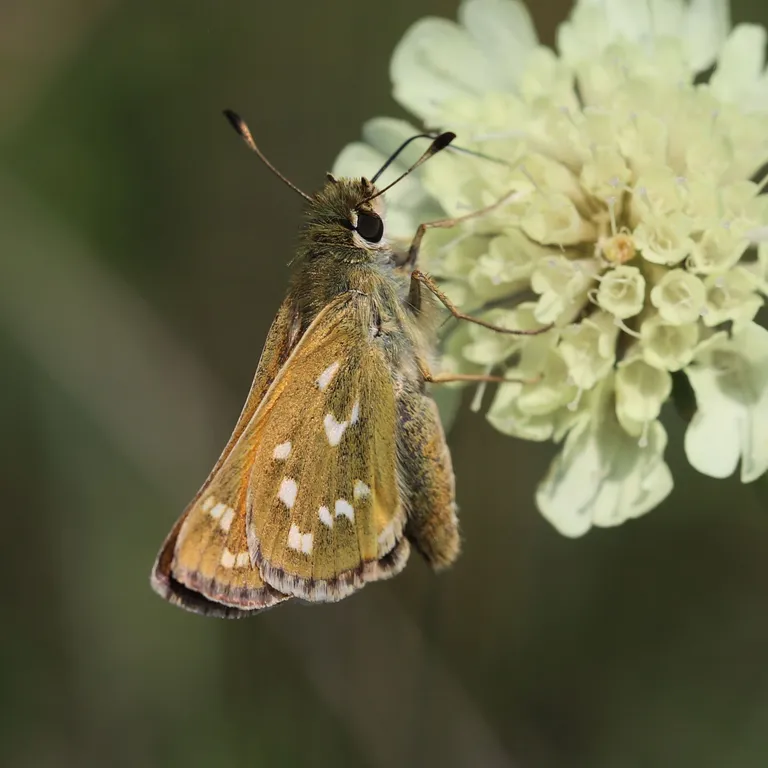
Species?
Hesperia comma
